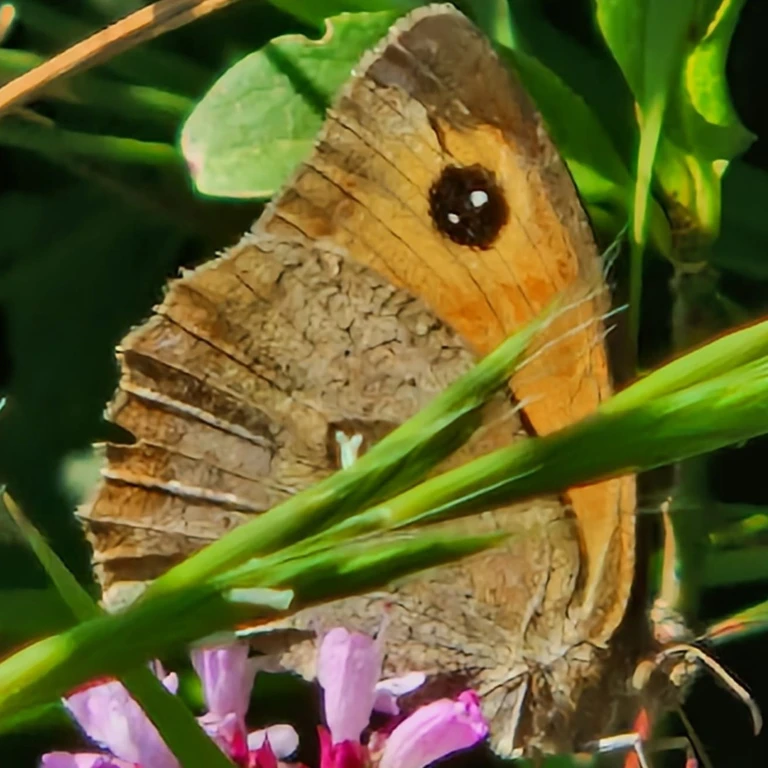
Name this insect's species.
Maniola jurtina
